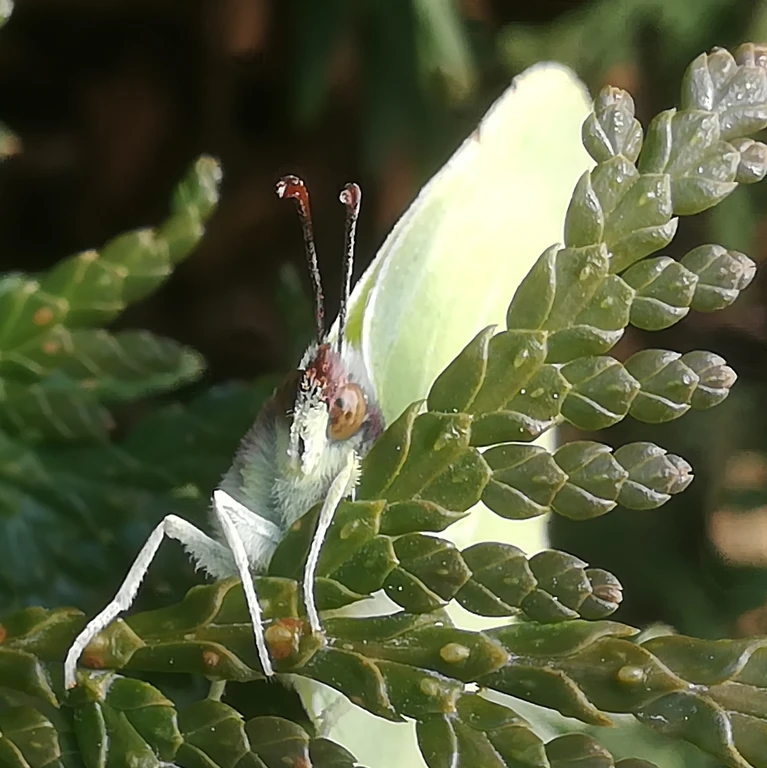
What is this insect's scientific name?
Gonepteryx rhamni
